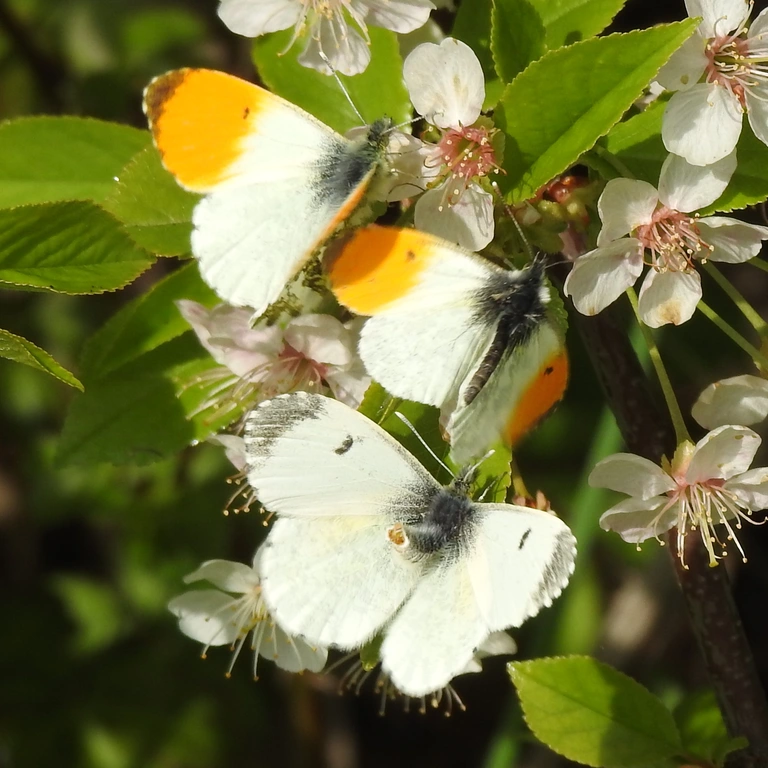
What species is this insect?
Anthocharis cardamines
